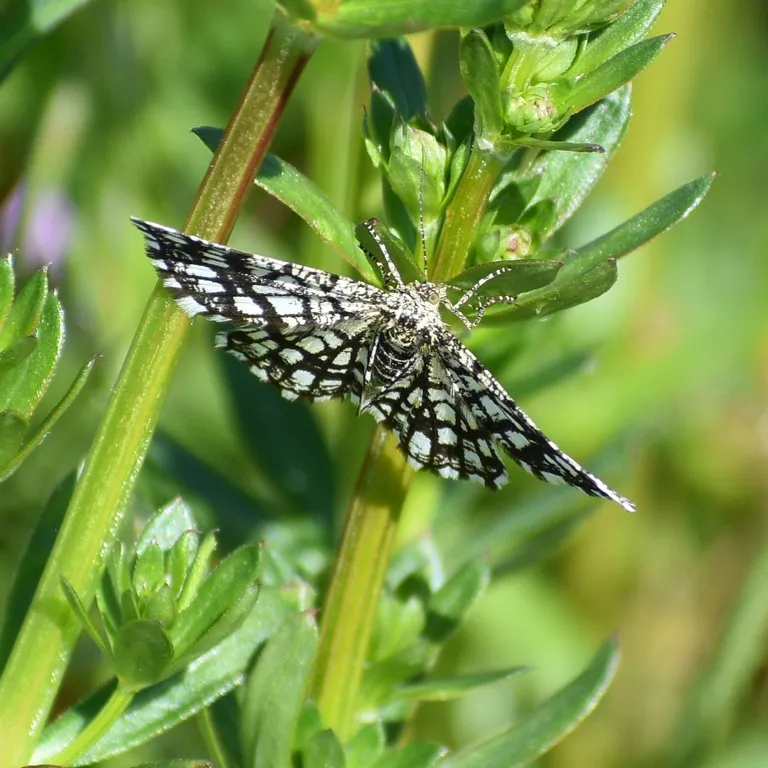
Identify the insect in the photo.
Chiasmia clathrata
